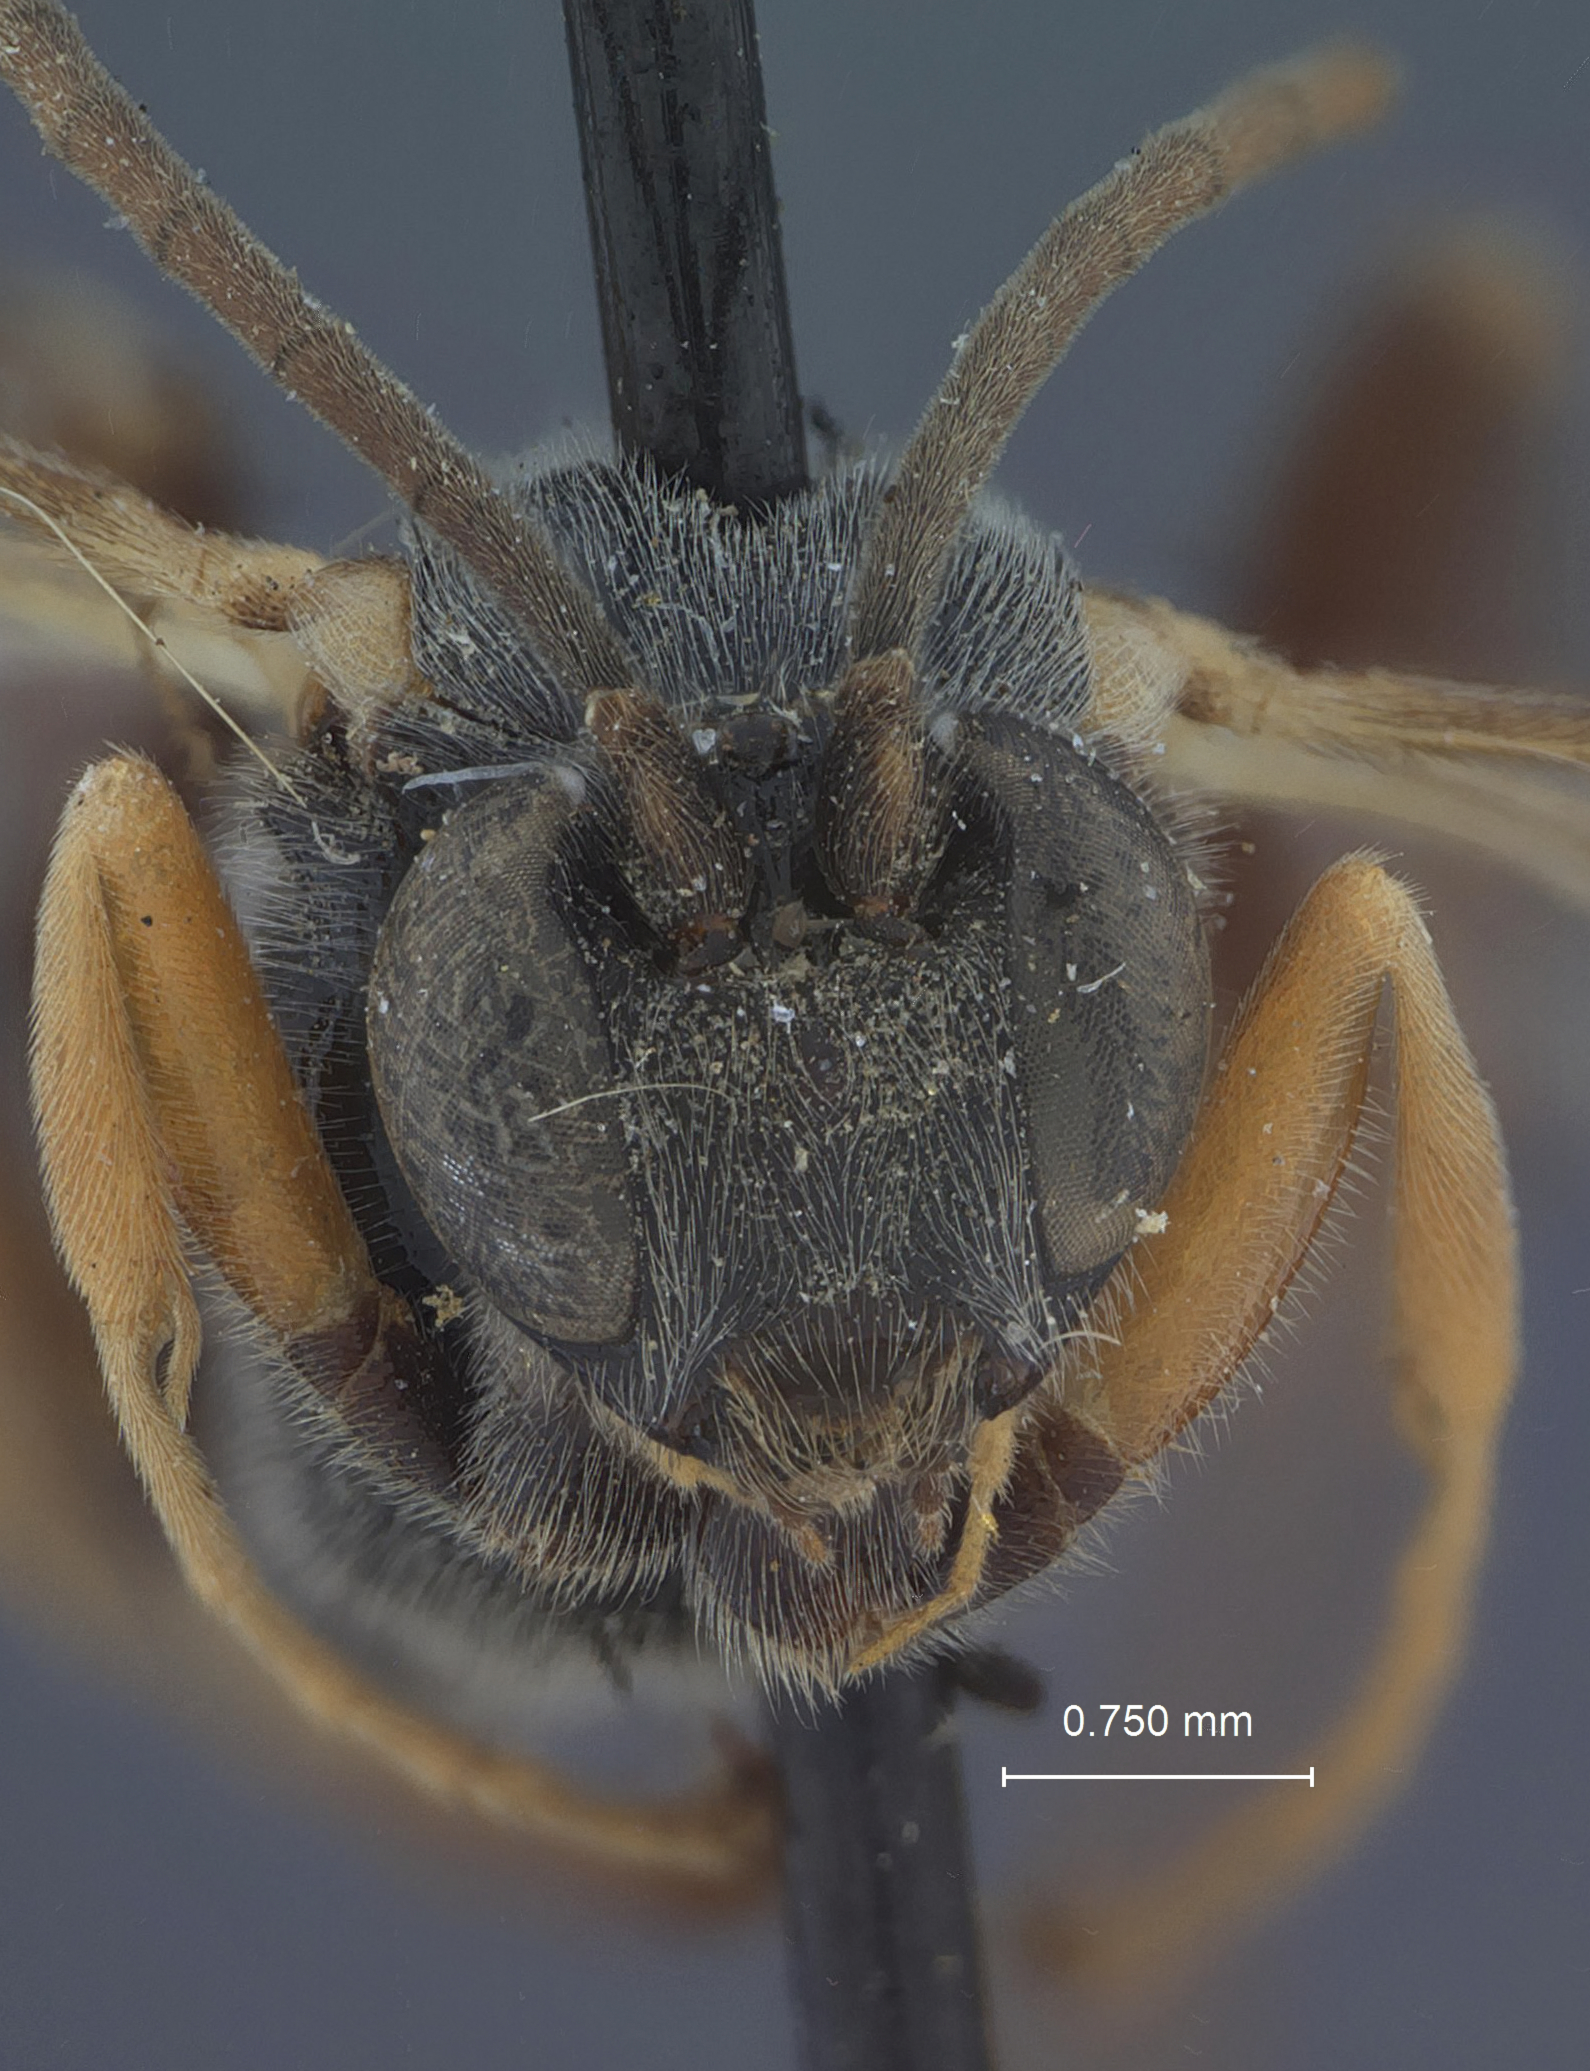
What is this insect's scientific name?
Pimpla porthetriae
